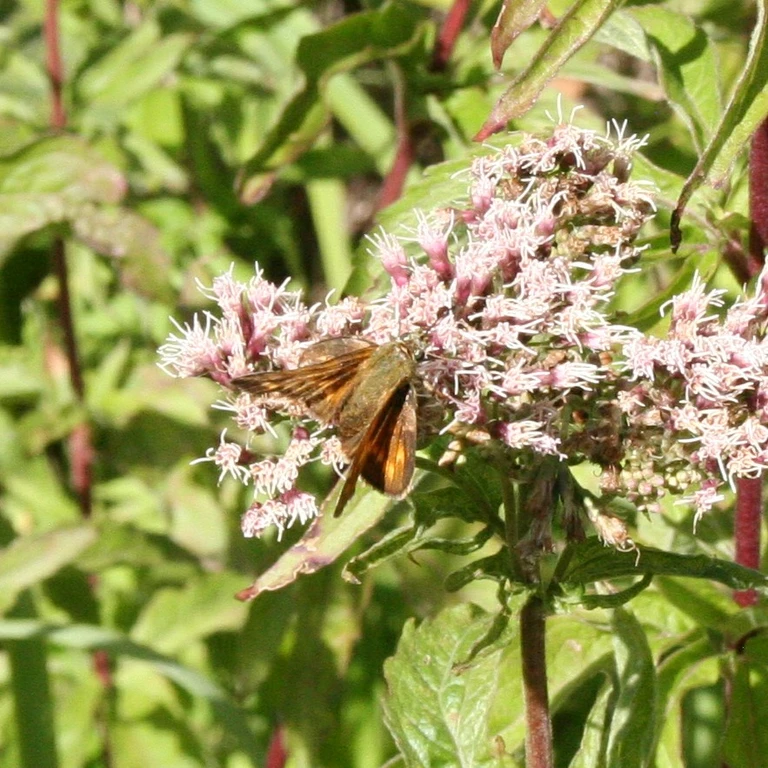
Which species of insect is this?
Ochlodes sylvanus (also Ochlodes venata)
